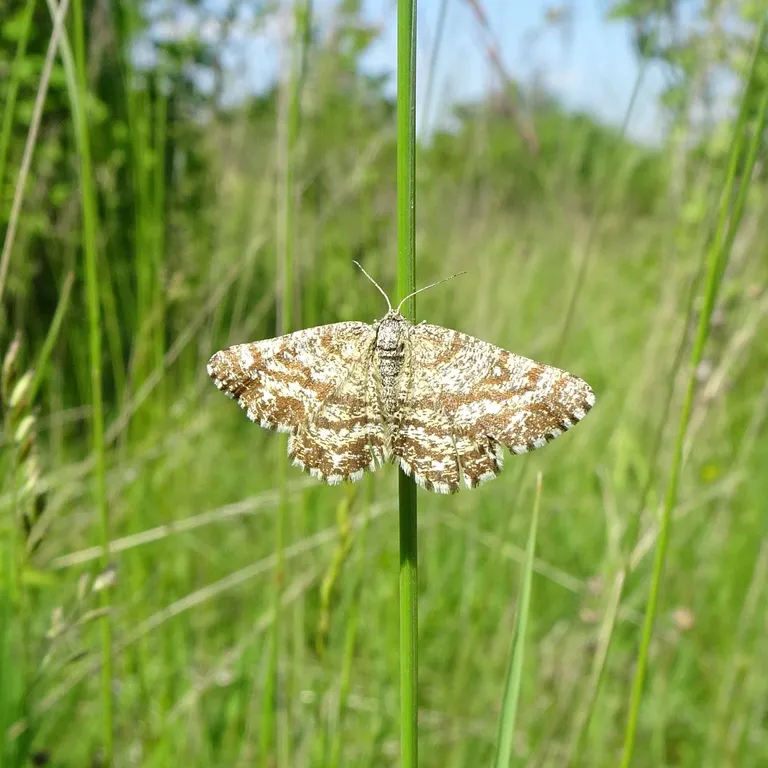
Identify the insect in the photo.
Ematurga atomaria
